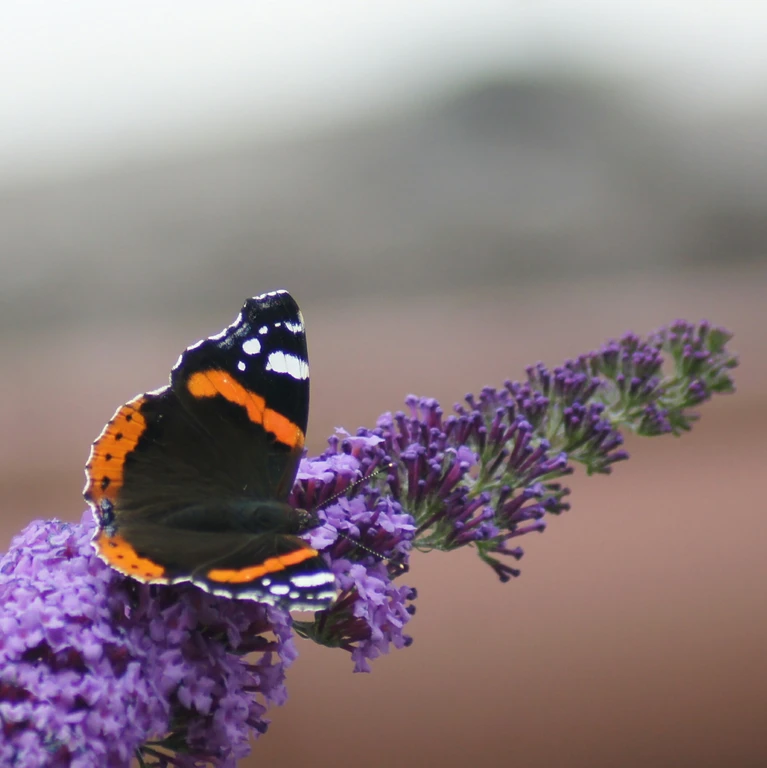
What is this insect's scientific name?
Vanessa atalanta
